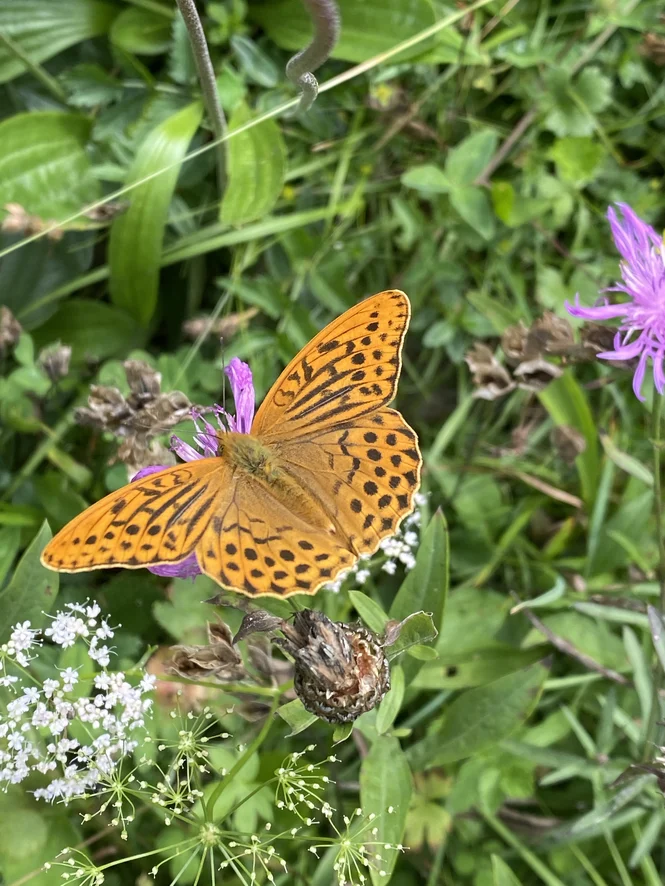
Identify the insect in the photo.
Argynnis paphia
